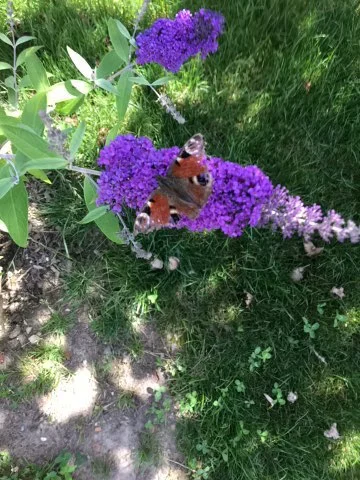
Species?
Aglais io
